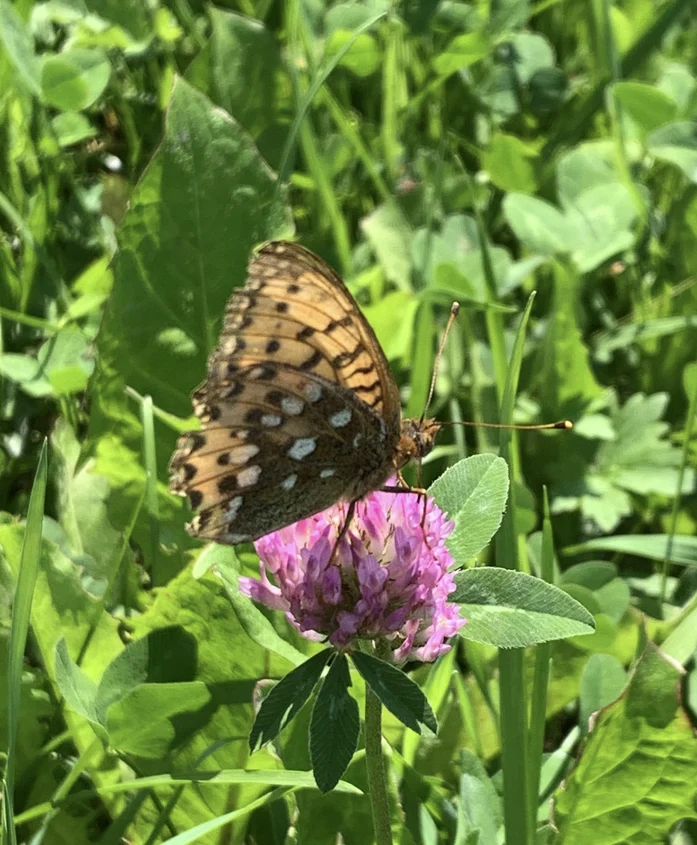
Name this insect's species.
Speyeria aglaja
